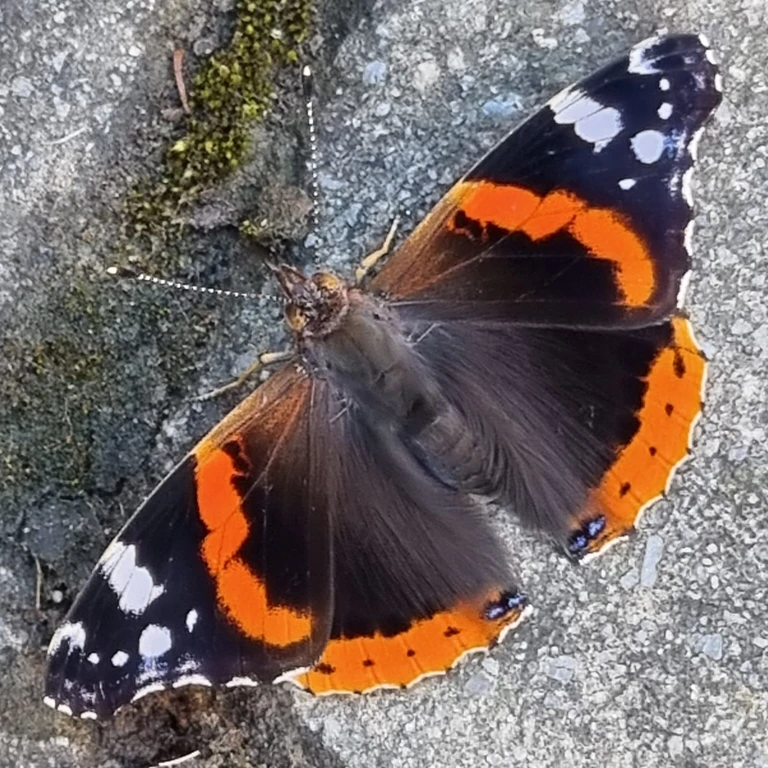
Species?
Vanessa atalanta
